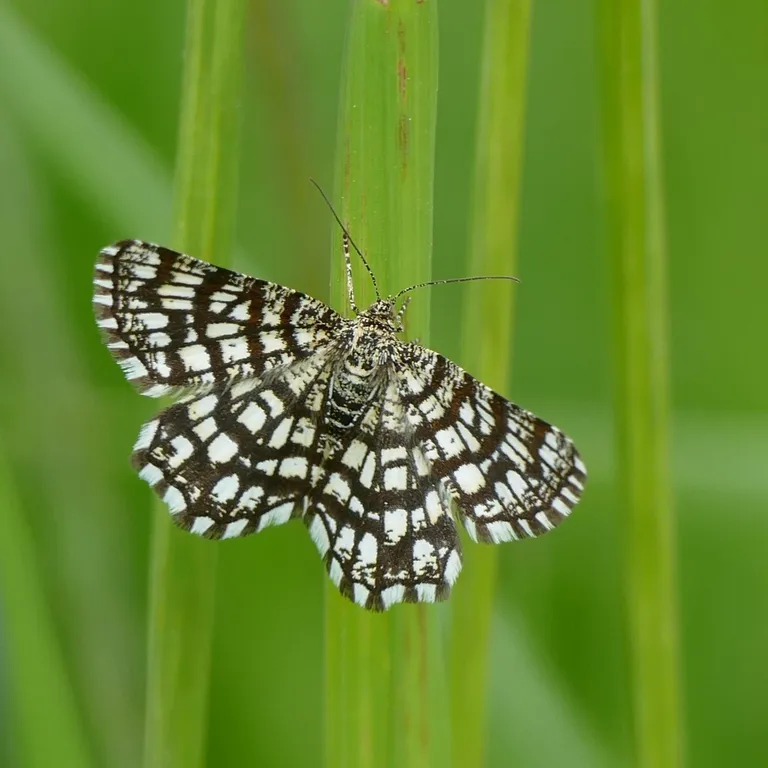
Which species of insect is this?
Chiasmia clathrata
